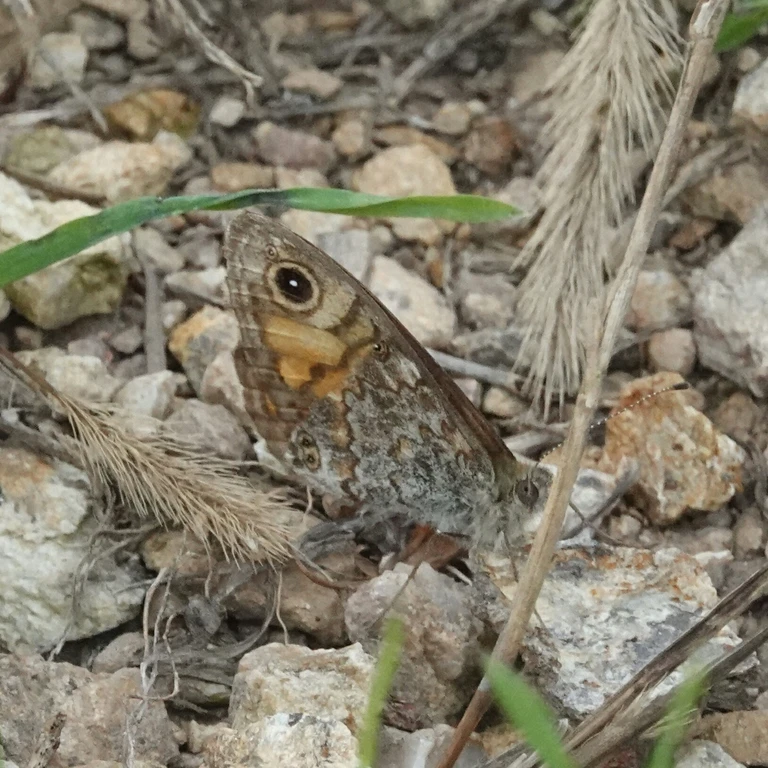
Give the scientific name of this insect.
Lasiommata megera (also Pararge megera)
